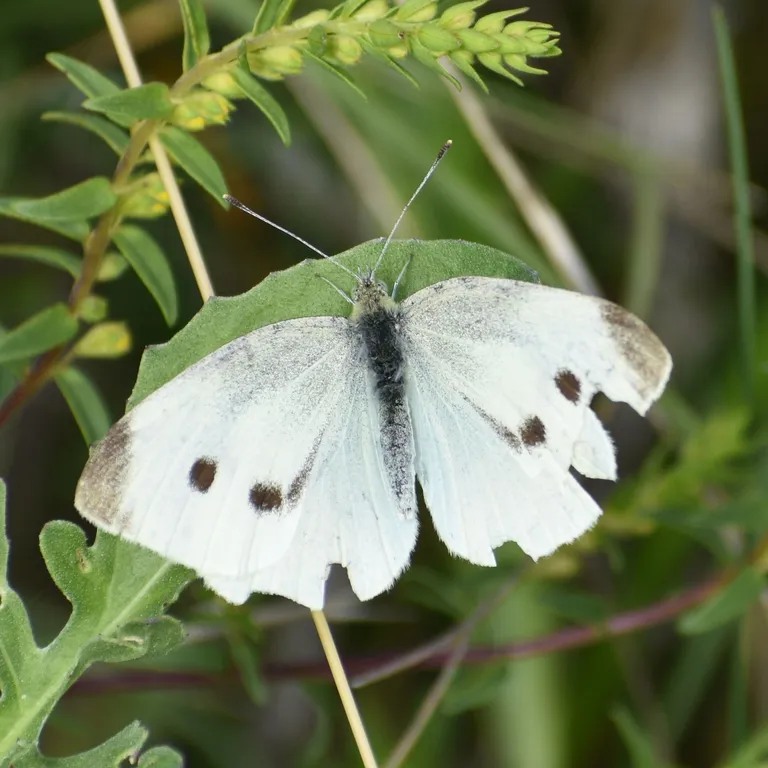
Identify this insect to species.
Pieris rapae
